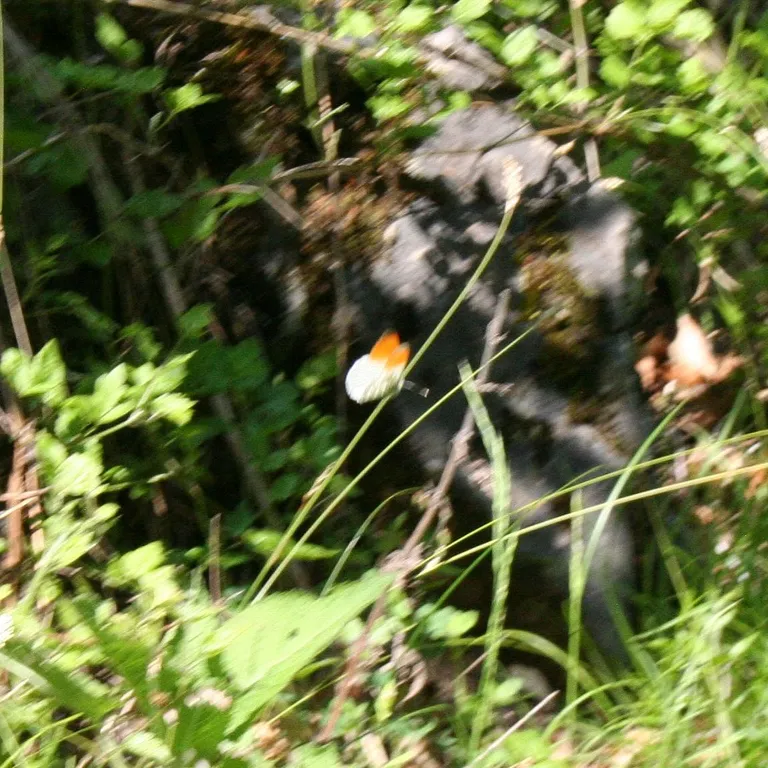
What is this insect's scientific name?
Anthocharis cardamines
